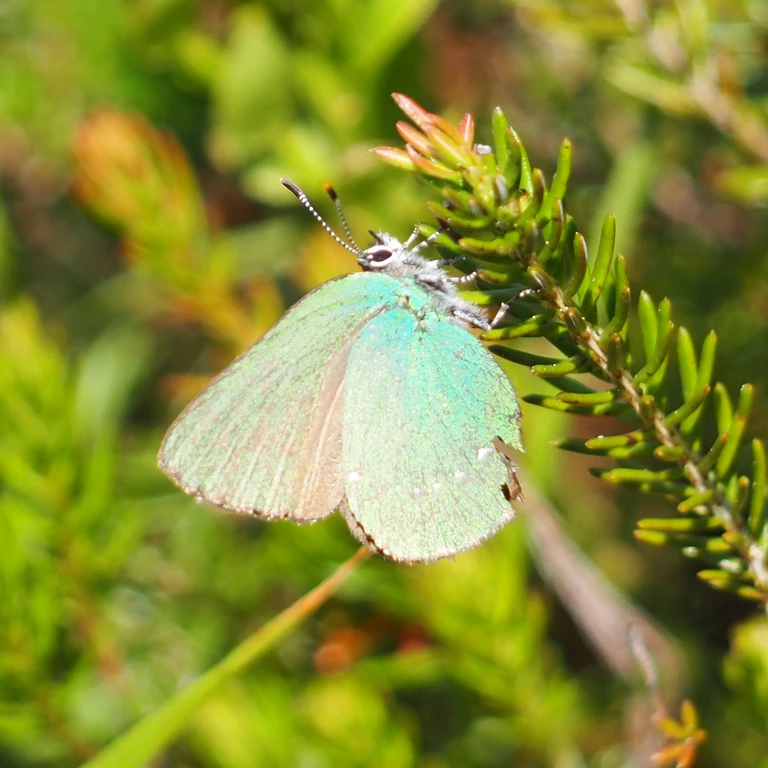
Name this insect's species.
Callophrys rubi
